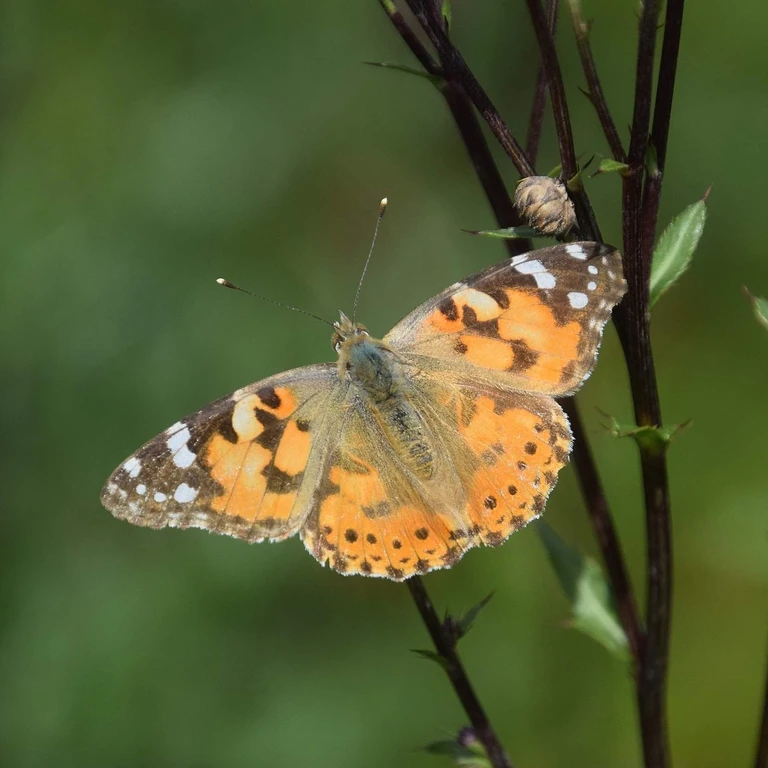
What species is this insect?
Vanessa cardui
